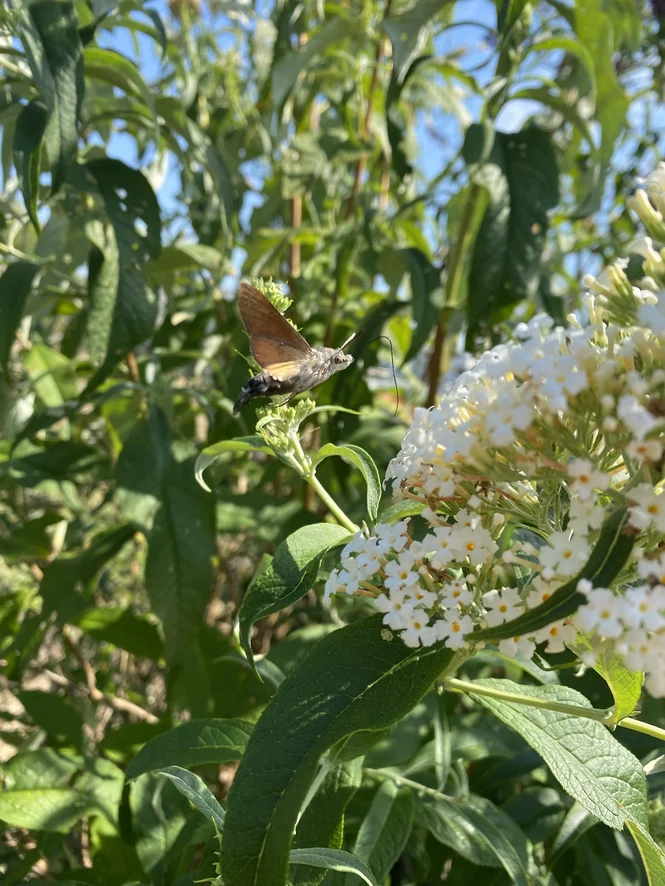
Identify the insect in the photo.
Macroglossum stellatarum
